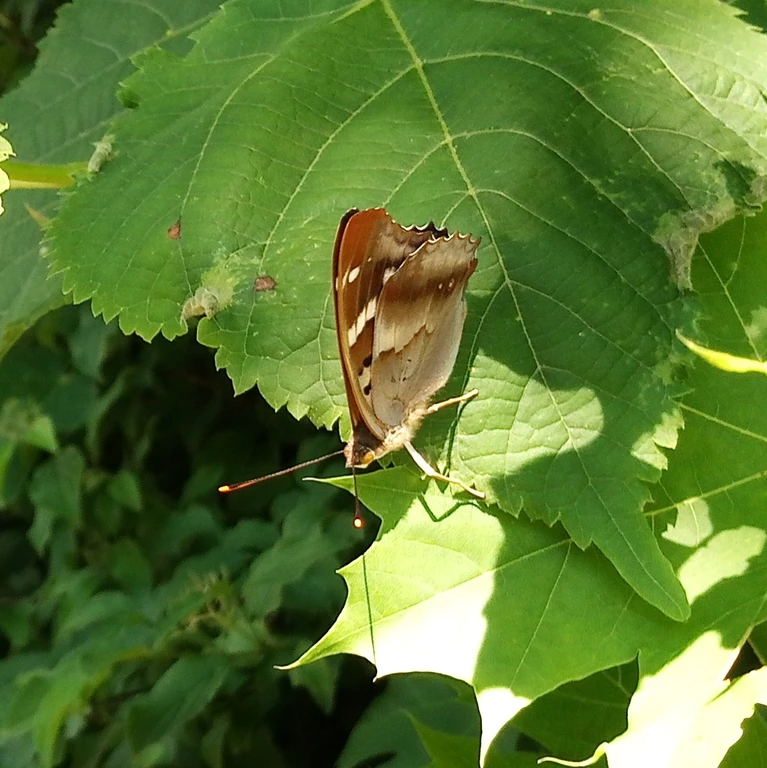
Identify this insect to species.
Apatura ilia
